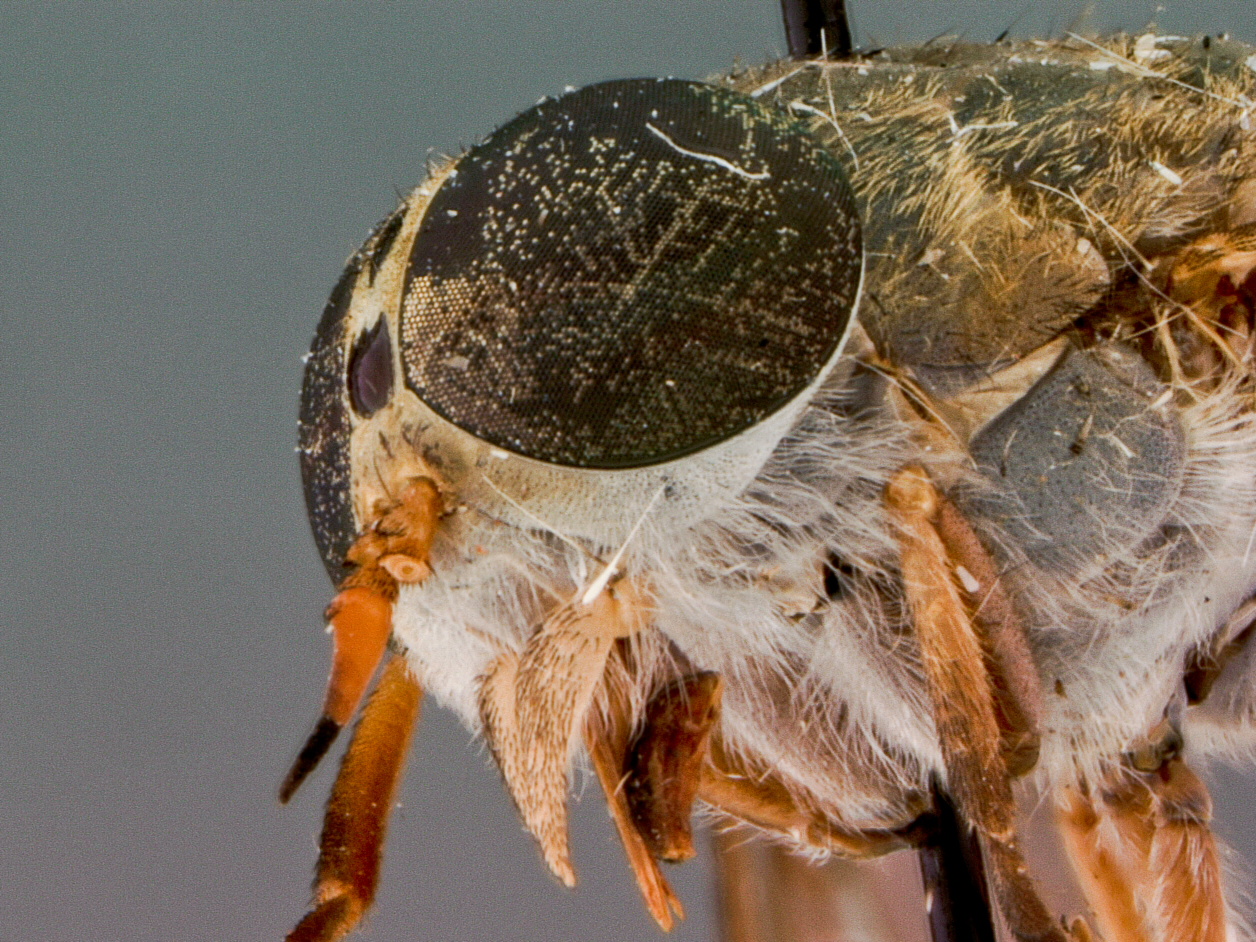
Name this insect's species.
Tabanus sublongus
